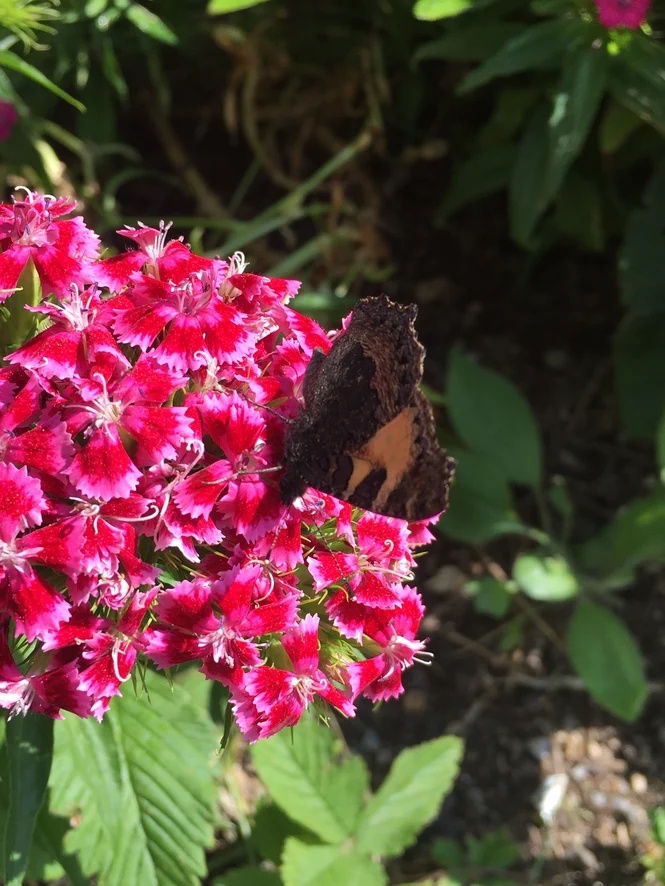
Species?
Aglais urticae
